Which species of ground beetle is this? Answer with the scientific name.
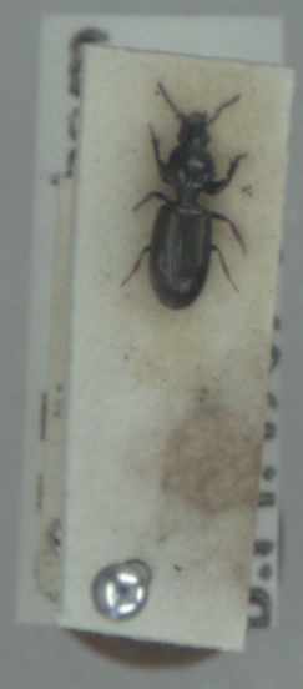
Dyschirius salinus
